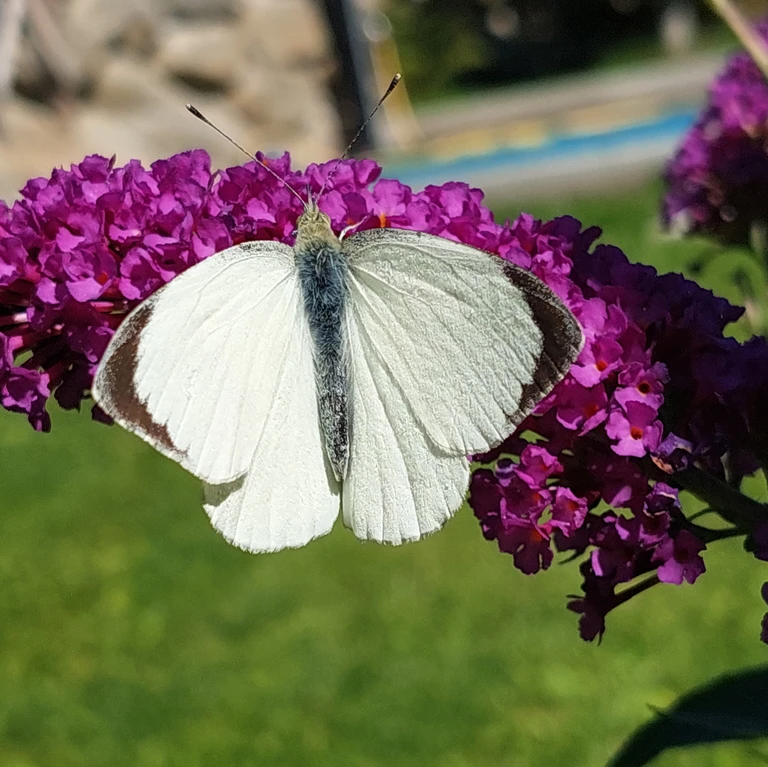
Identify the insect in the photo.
Pieris brassicae
